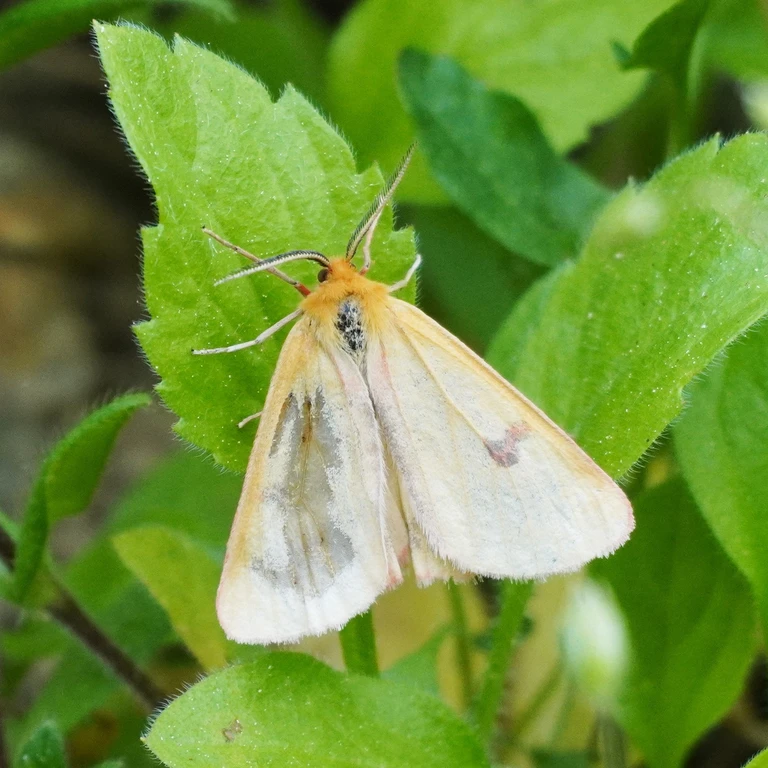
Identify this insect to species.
Diacrisia sannio
